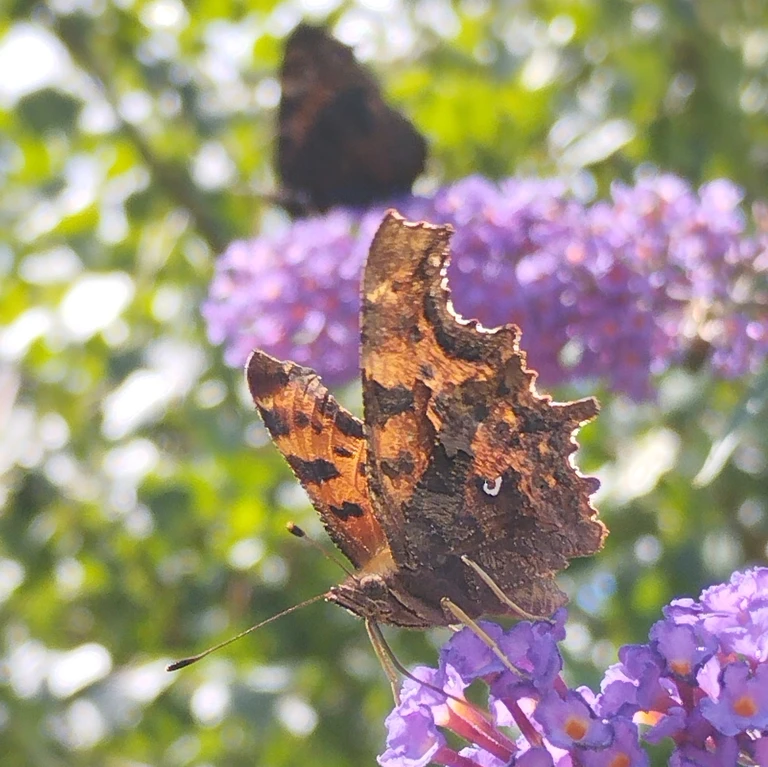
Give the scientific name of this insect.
Polygonia c-album
